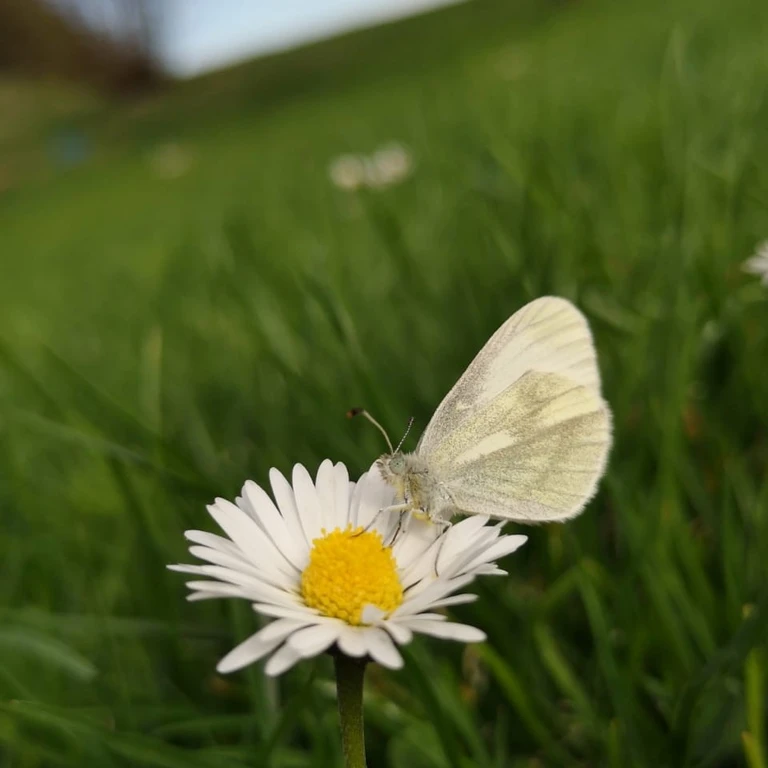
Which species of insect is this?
Leptidea sinapis/juvernica
